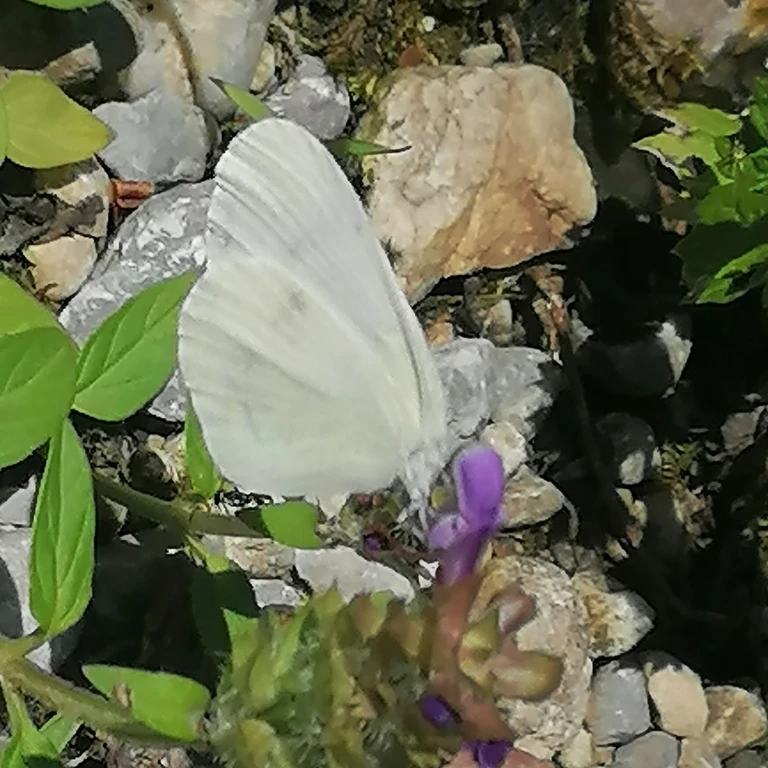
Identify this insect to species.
Leptidea sinapis/juvernica
